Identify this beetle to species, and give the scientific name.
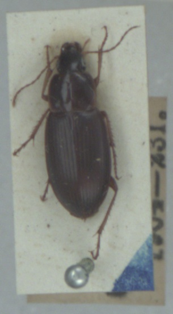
Calathus mollis
